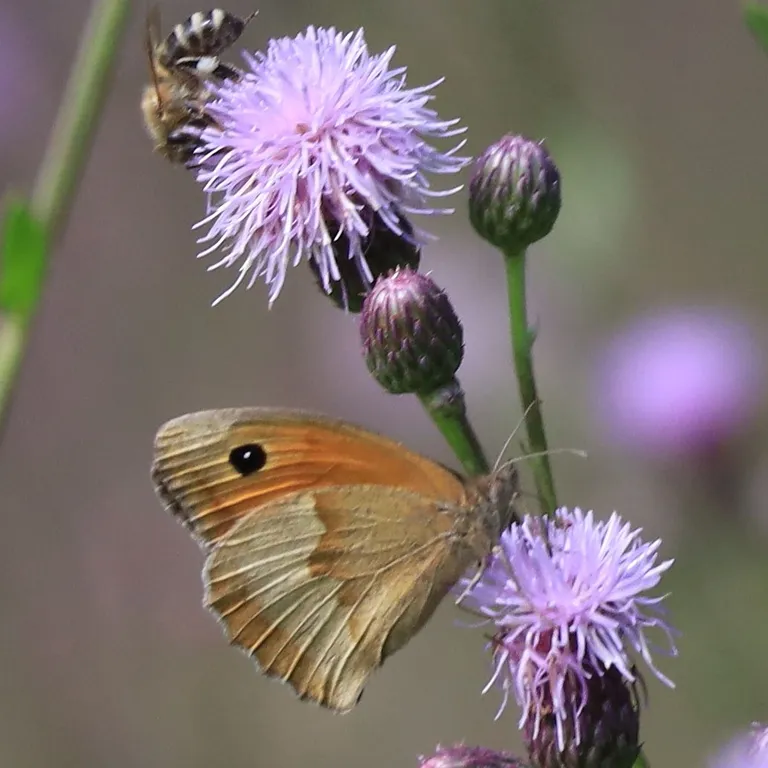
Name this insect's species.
Maniola jurtina
